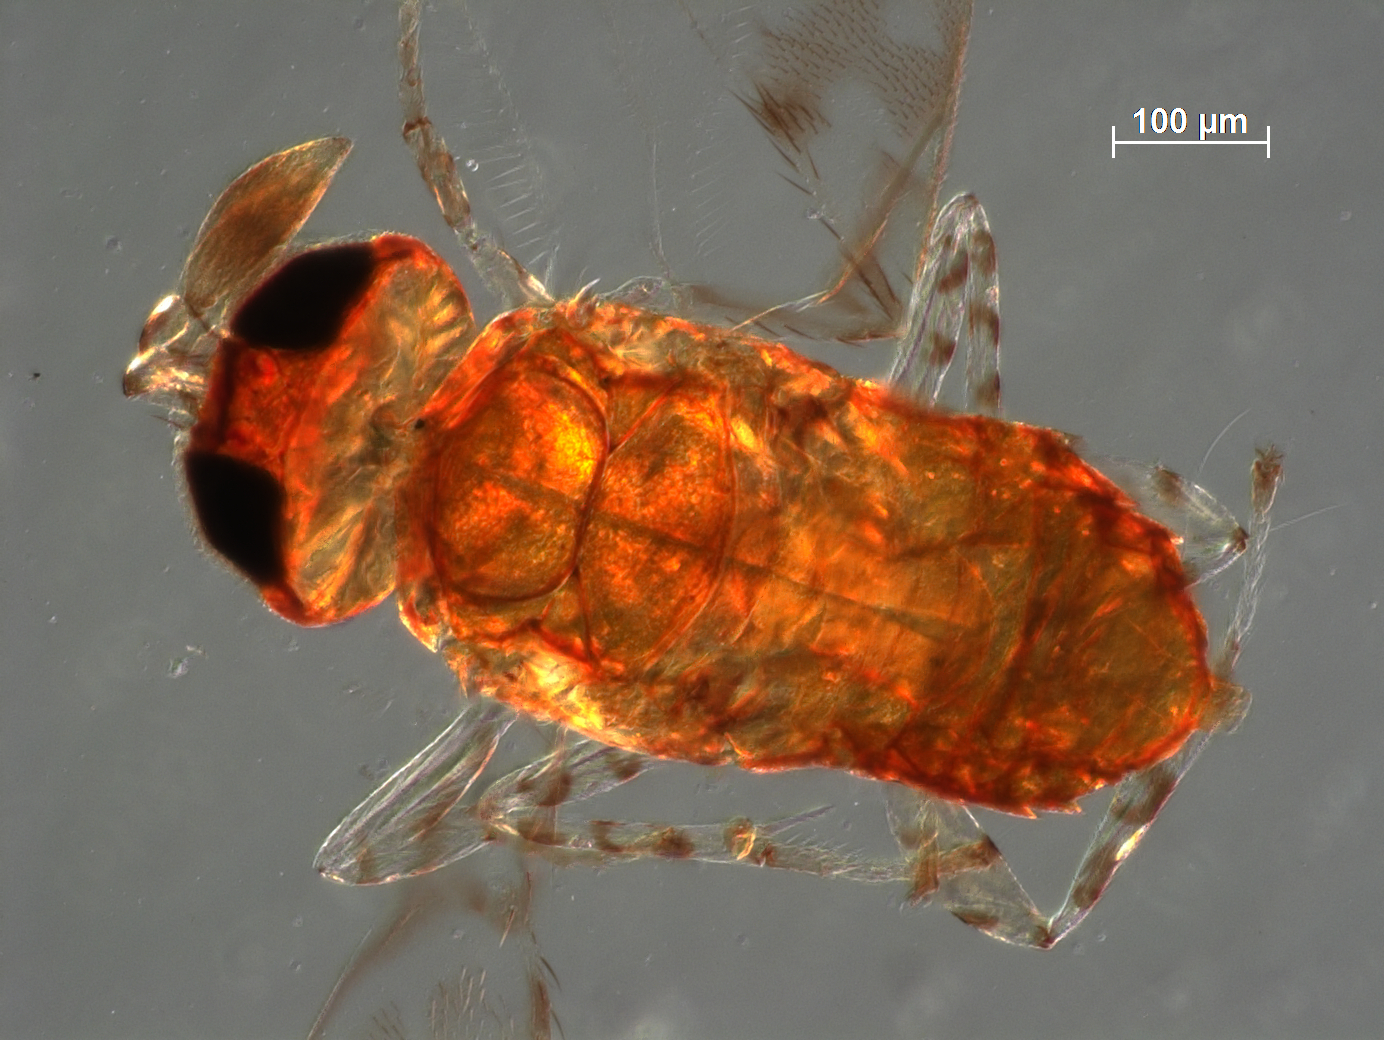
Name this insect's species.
Perissopterus busckii
